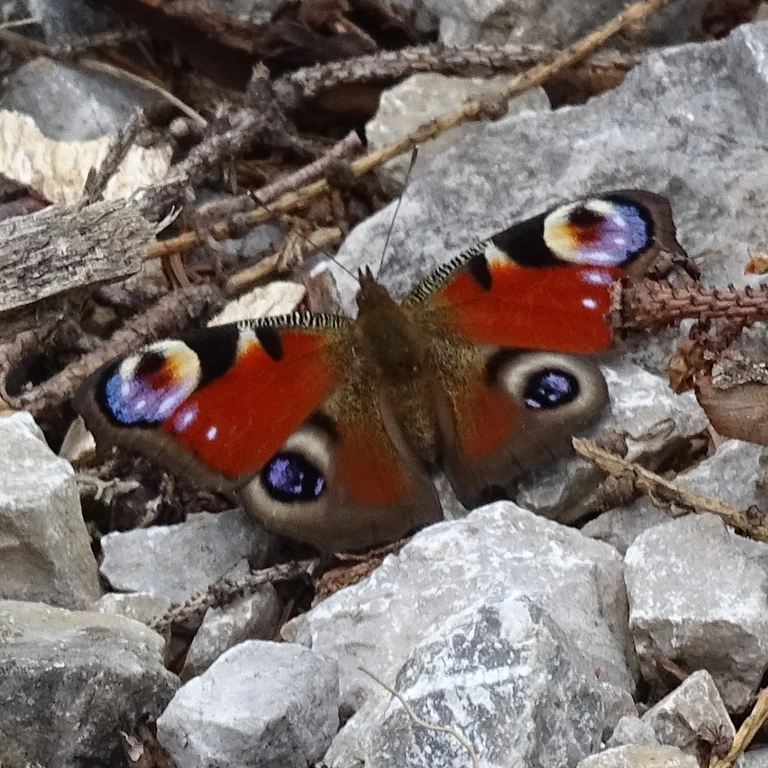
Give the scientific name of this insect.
Aglais io
